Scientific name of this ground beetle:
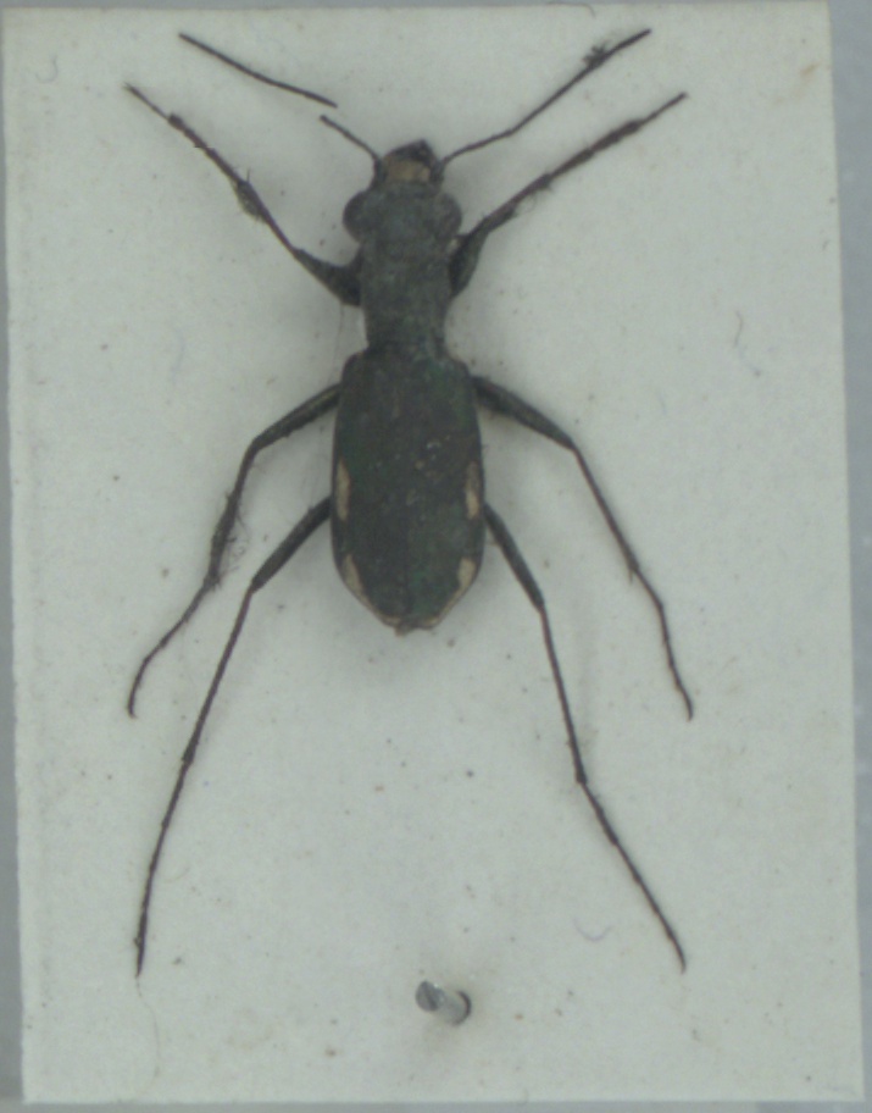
Cylindera germanica
